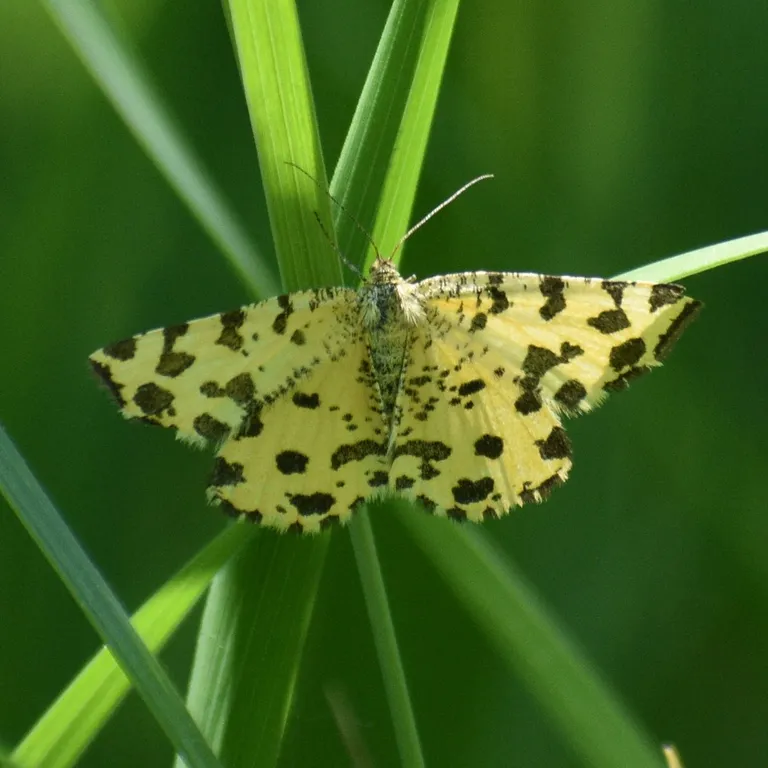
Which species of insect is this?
Pseudopanthera macularia
